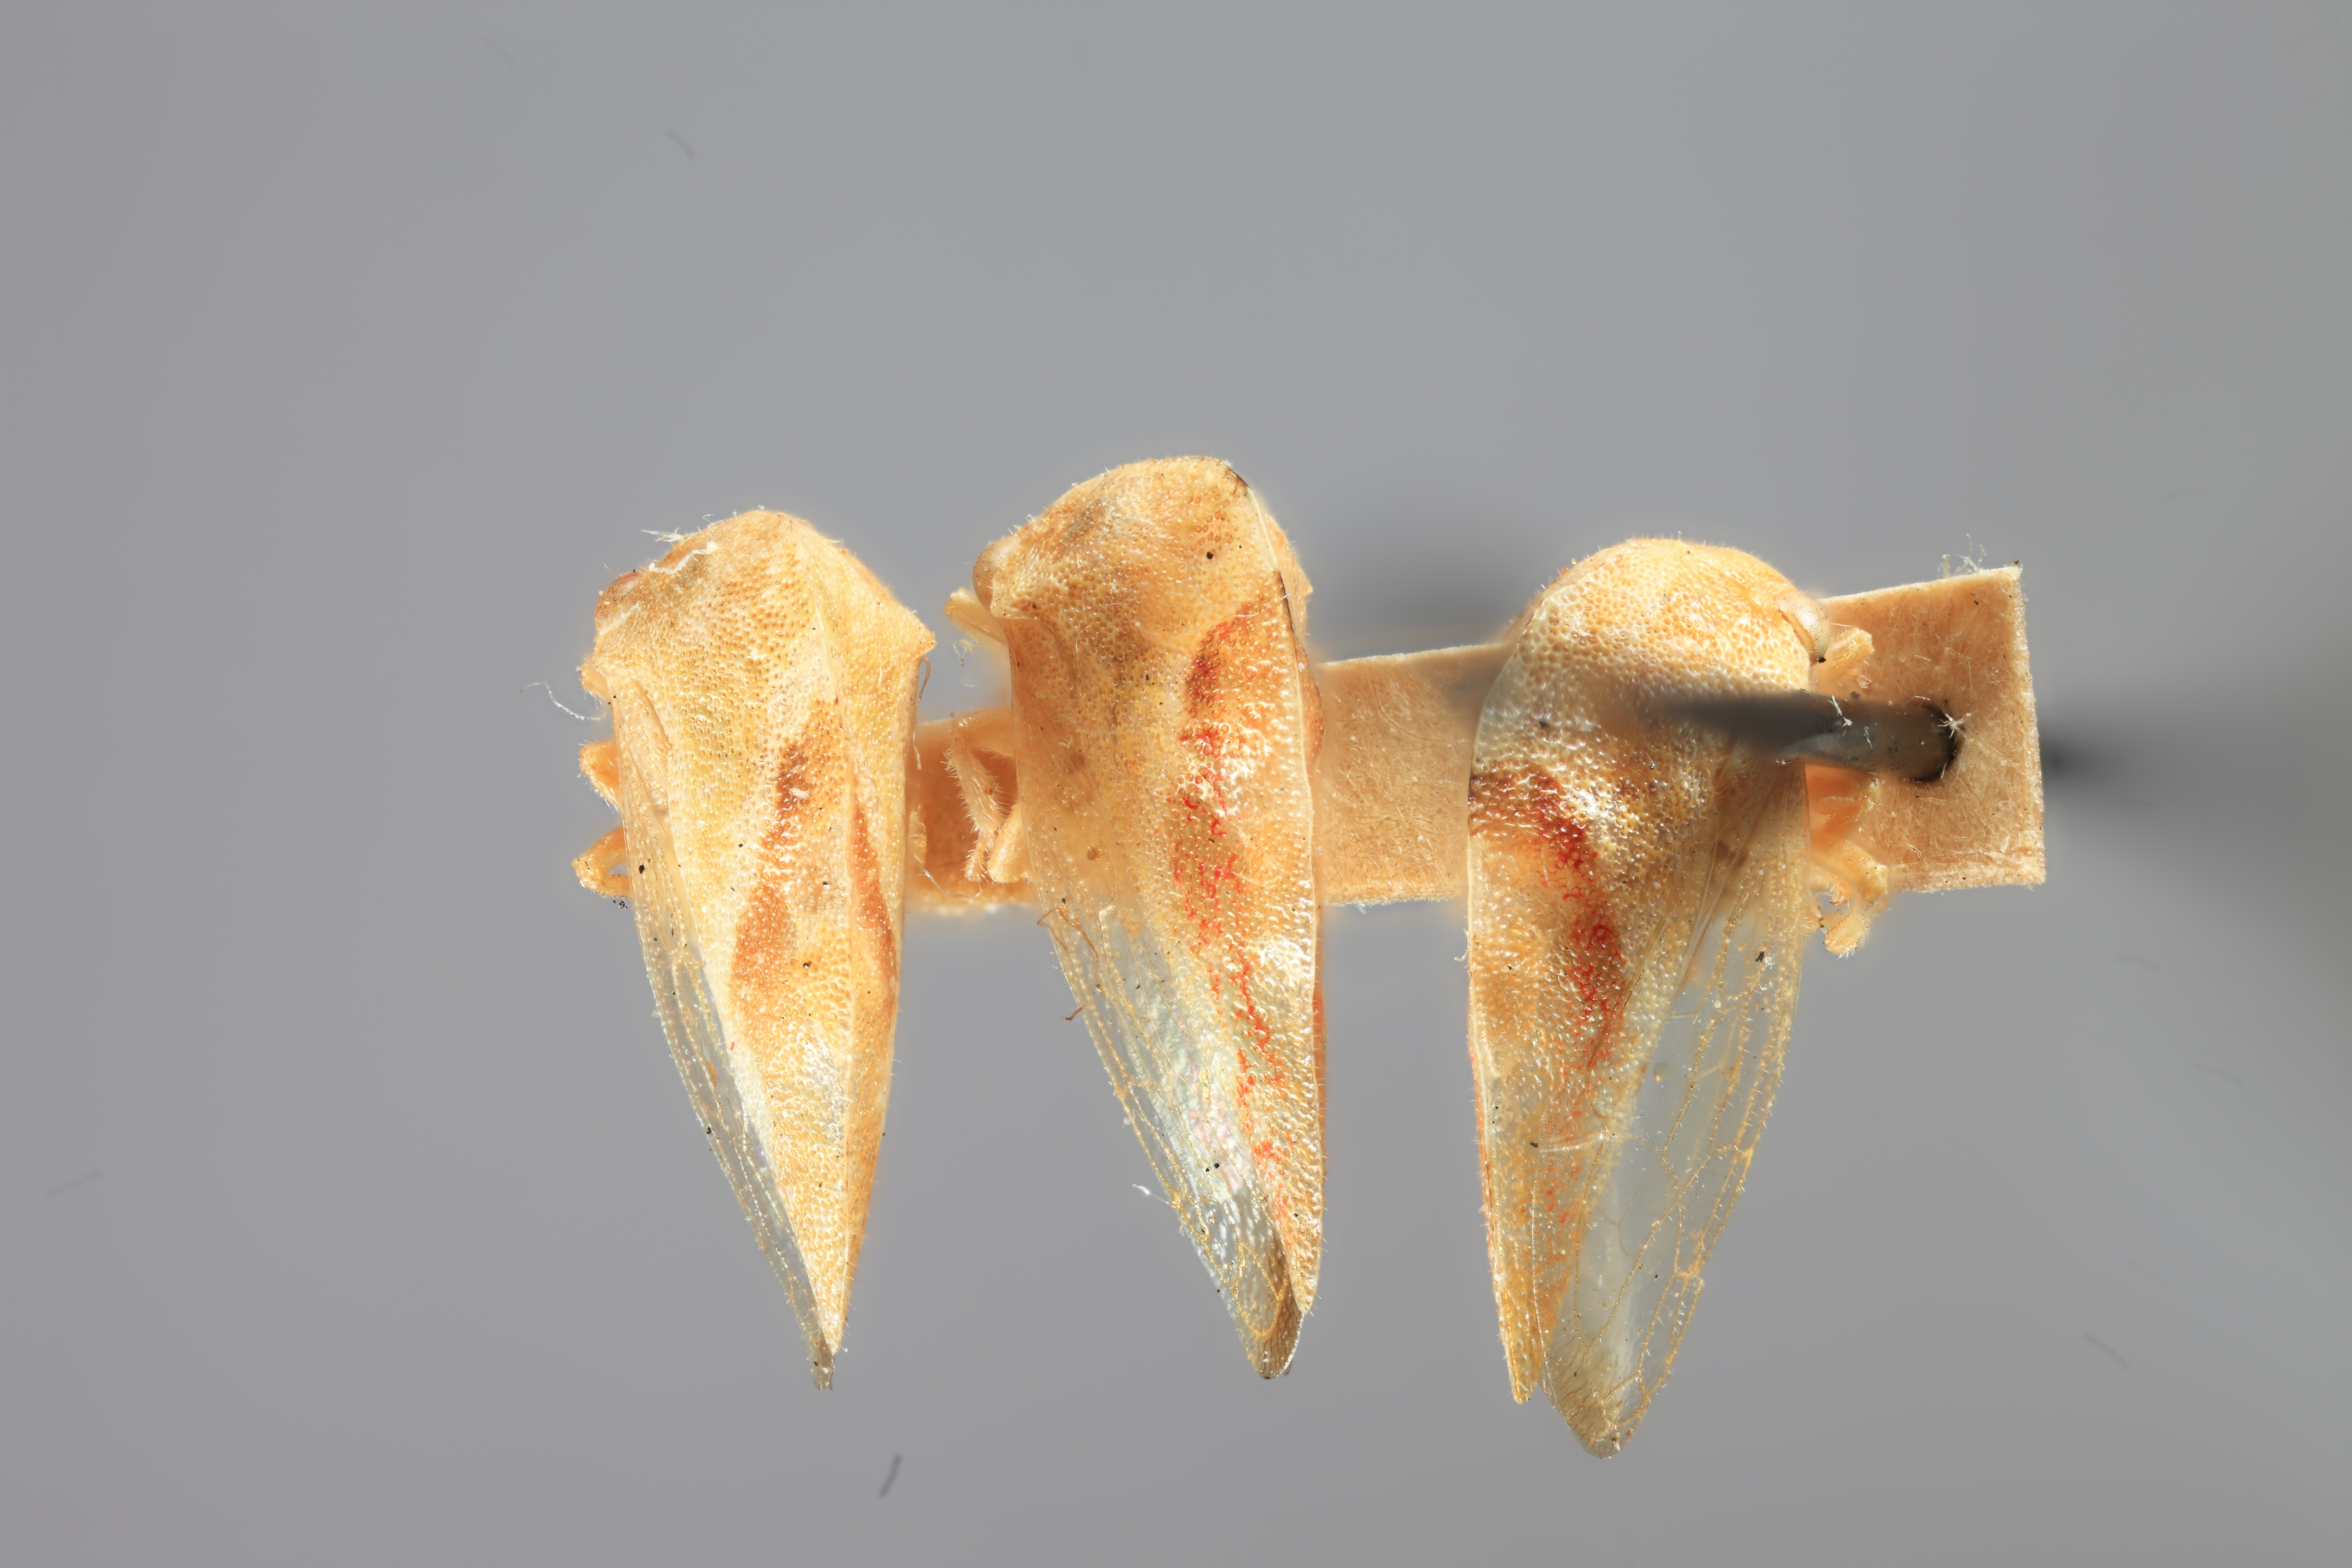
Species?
Cyrtolobus woodruffi
